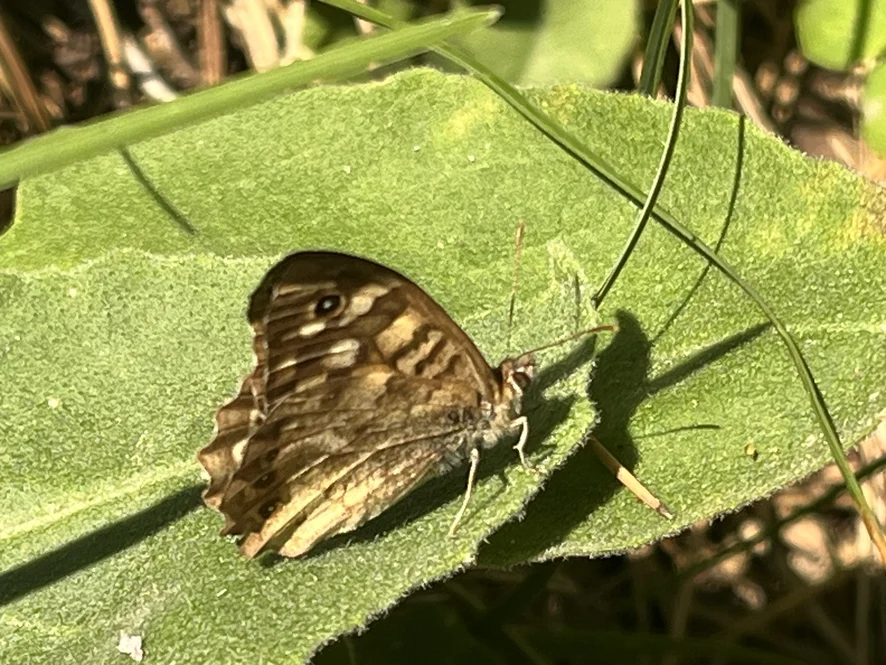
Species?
Pararge aegeria
